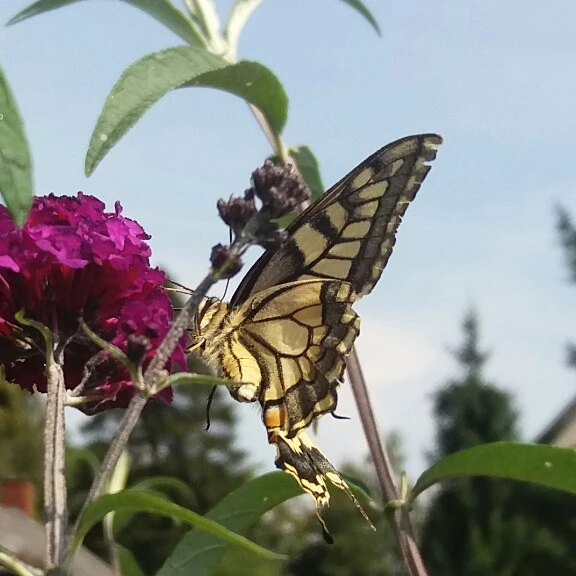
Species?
Papilio machaon
